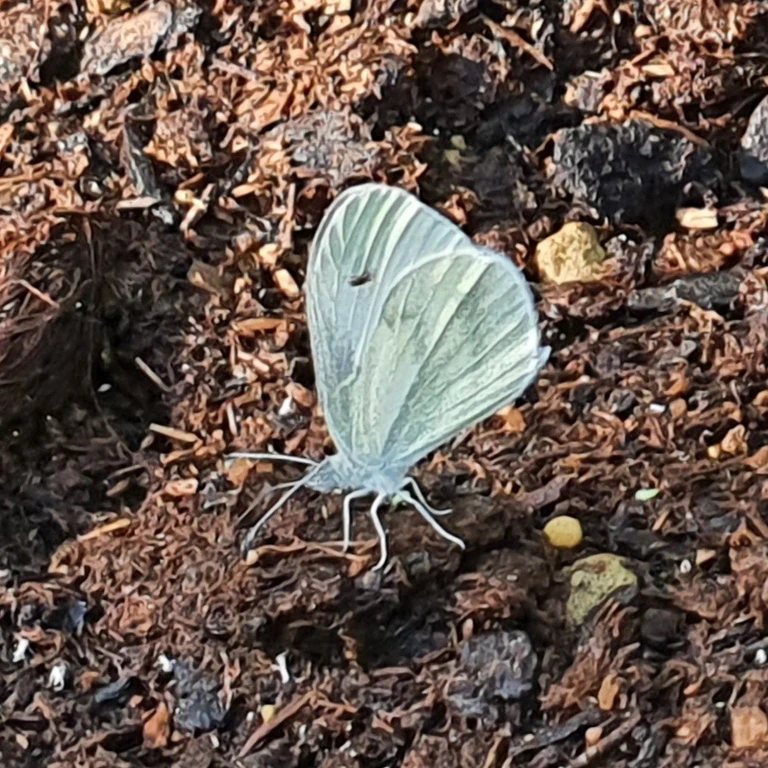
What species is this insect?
Leptidea sinapis/juvernica
